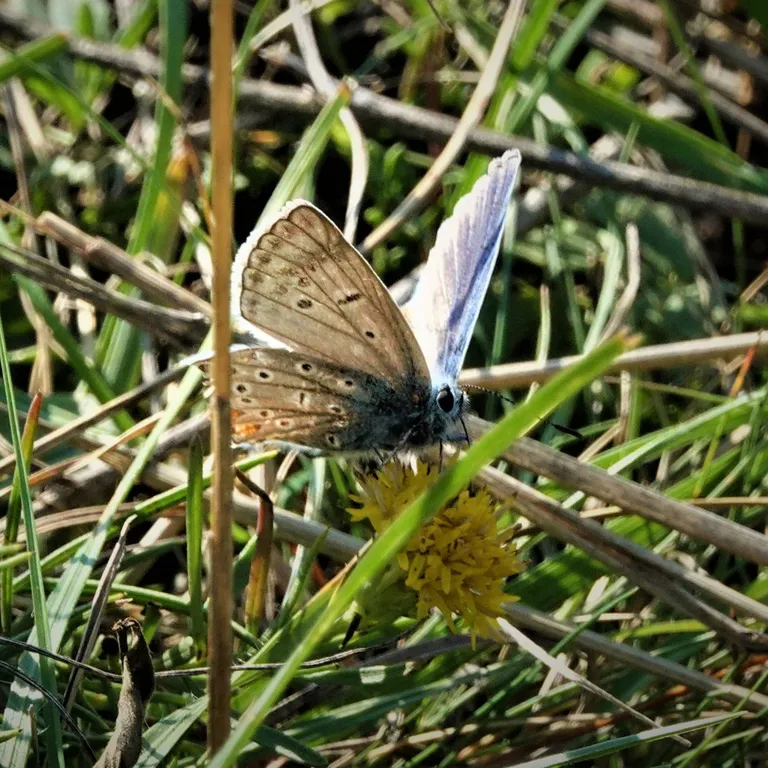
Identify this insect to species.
Polyommatus icarus
